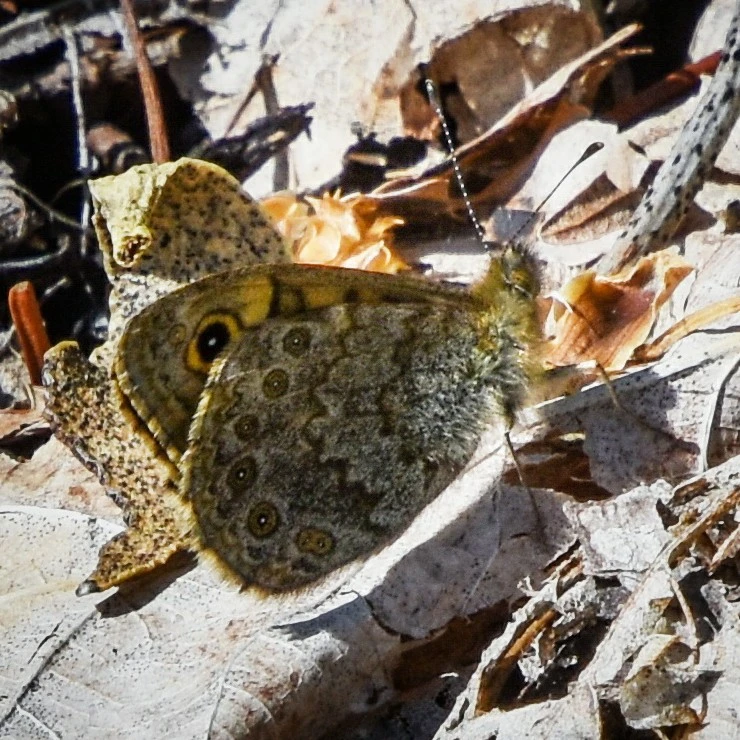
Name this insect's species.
Lasiommata megera (also Pararge megera)
